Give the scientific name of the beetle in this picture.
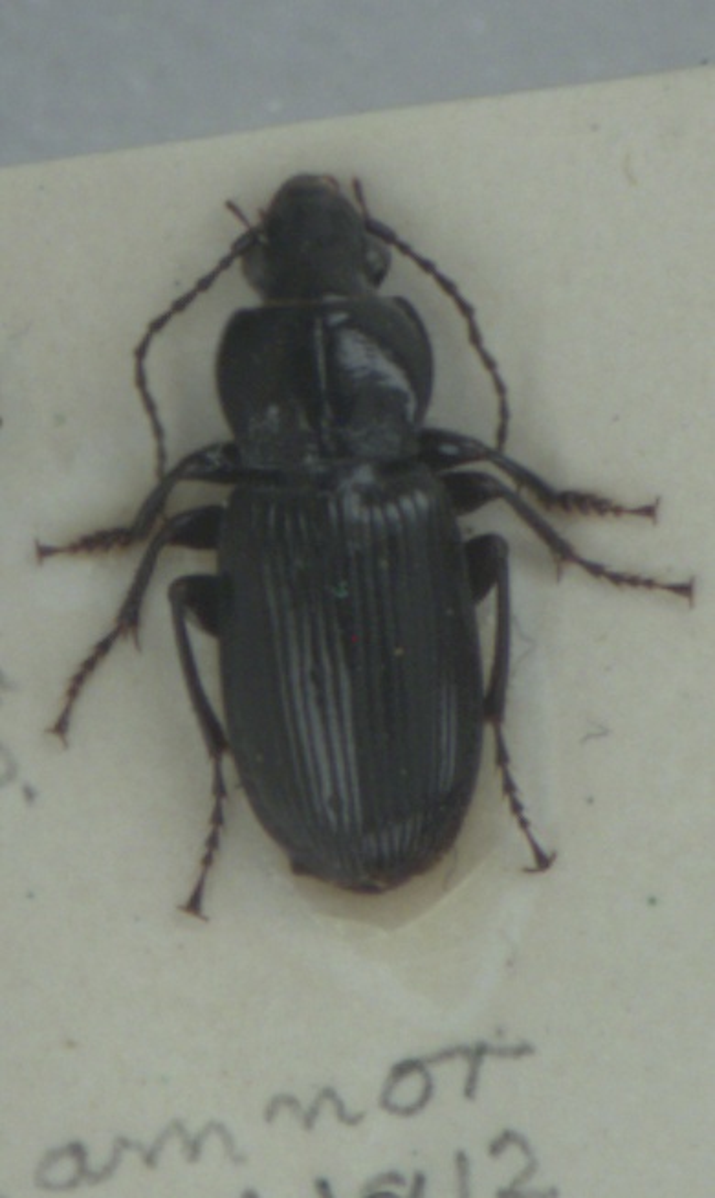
Pterostichus anthracinus
